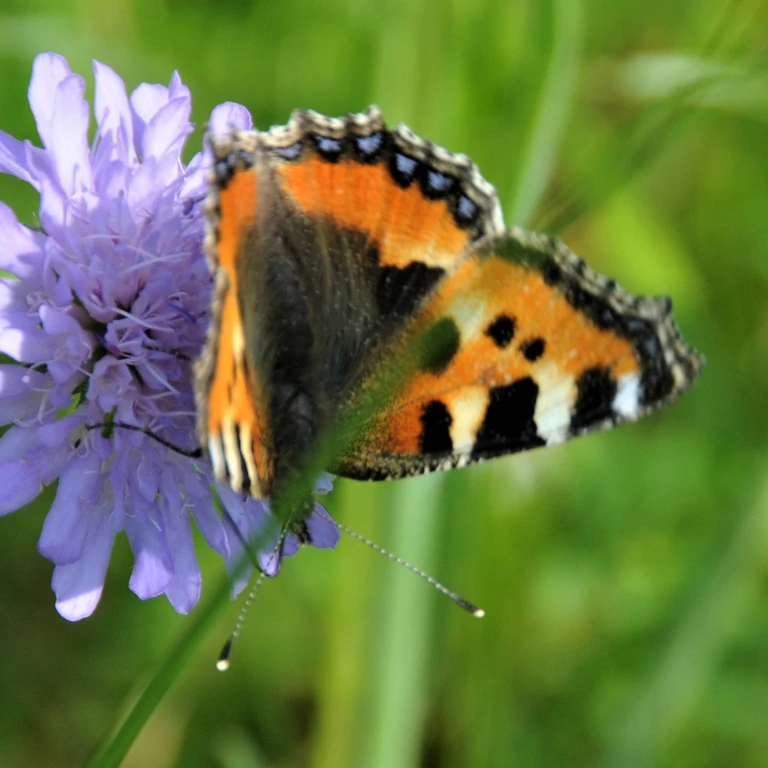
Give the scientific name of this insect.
Aglais urticae
